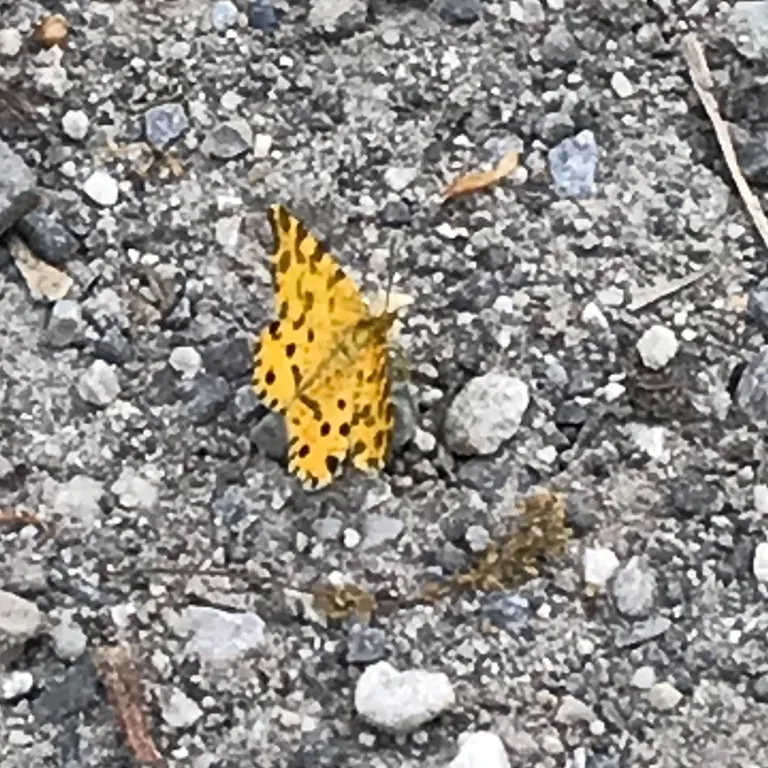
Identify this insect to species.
Pseudopanthera macularia
